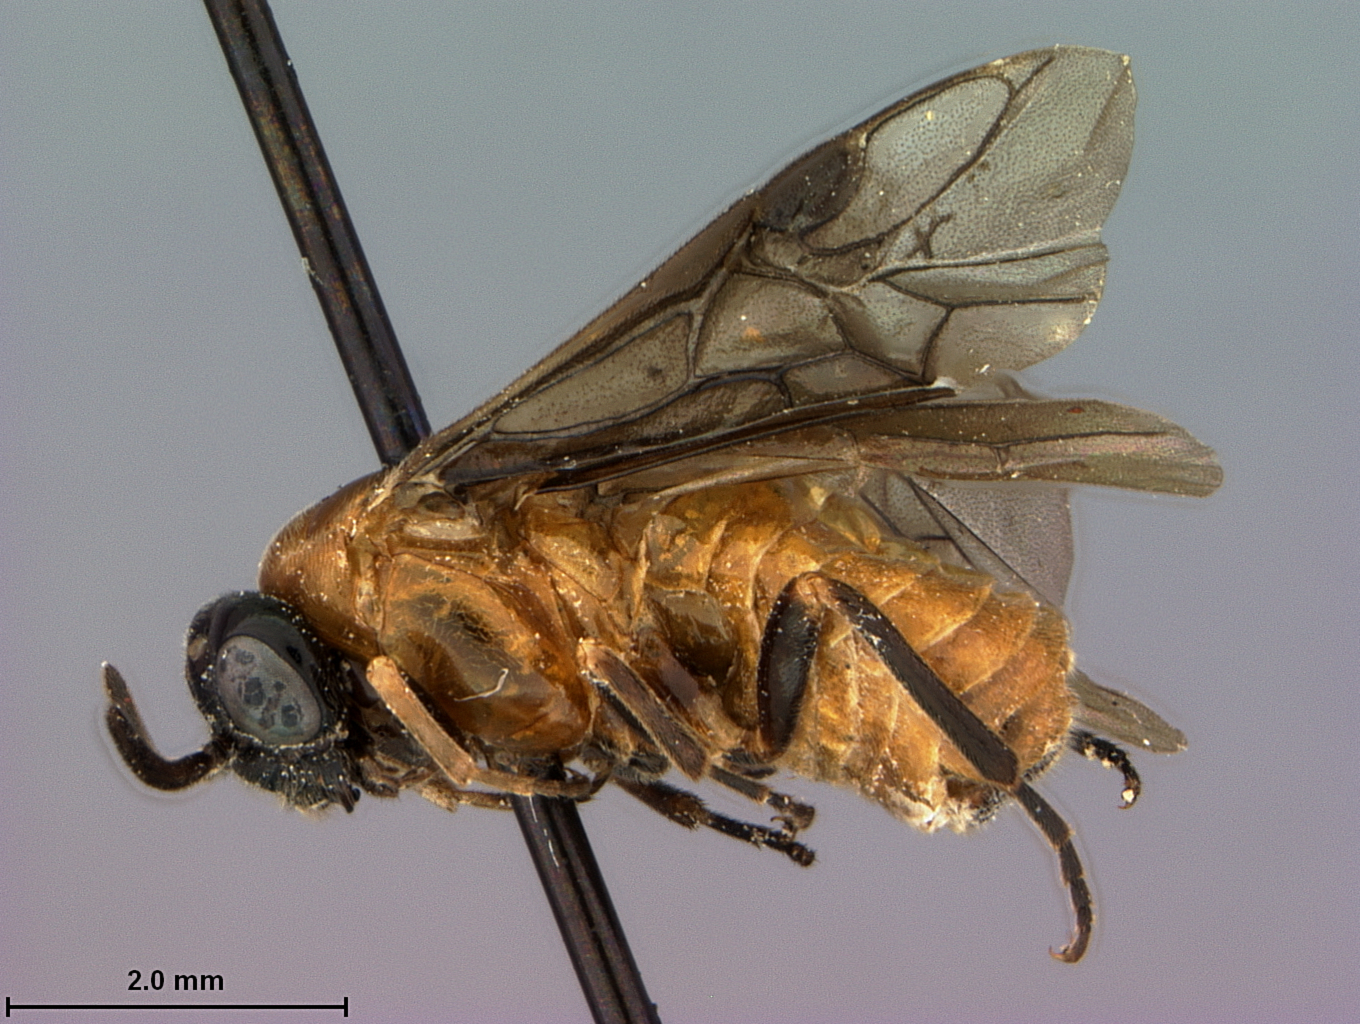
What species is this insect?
Ptenus bicolor
